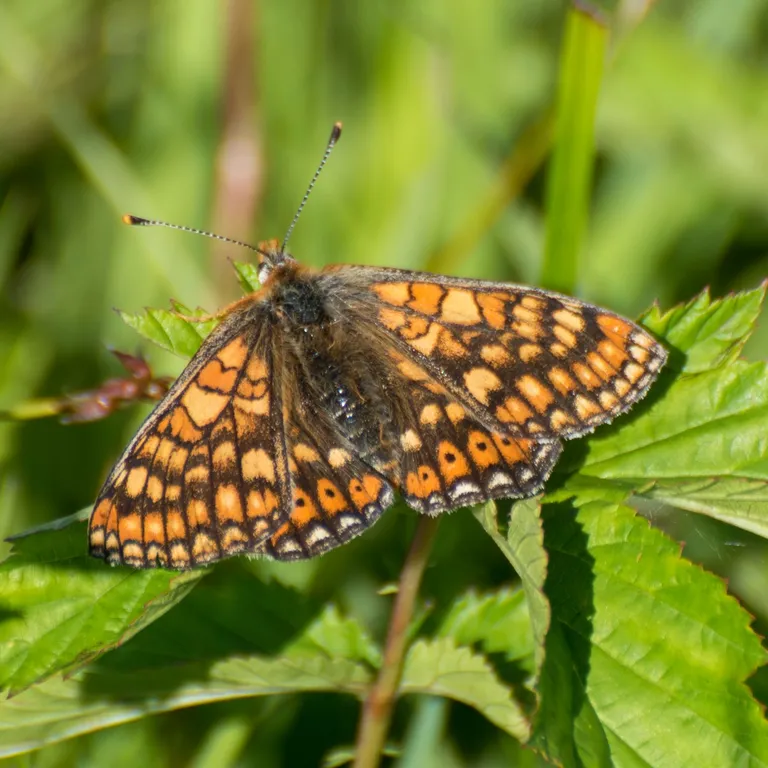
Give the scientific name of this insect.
Euphydryas aurinia
